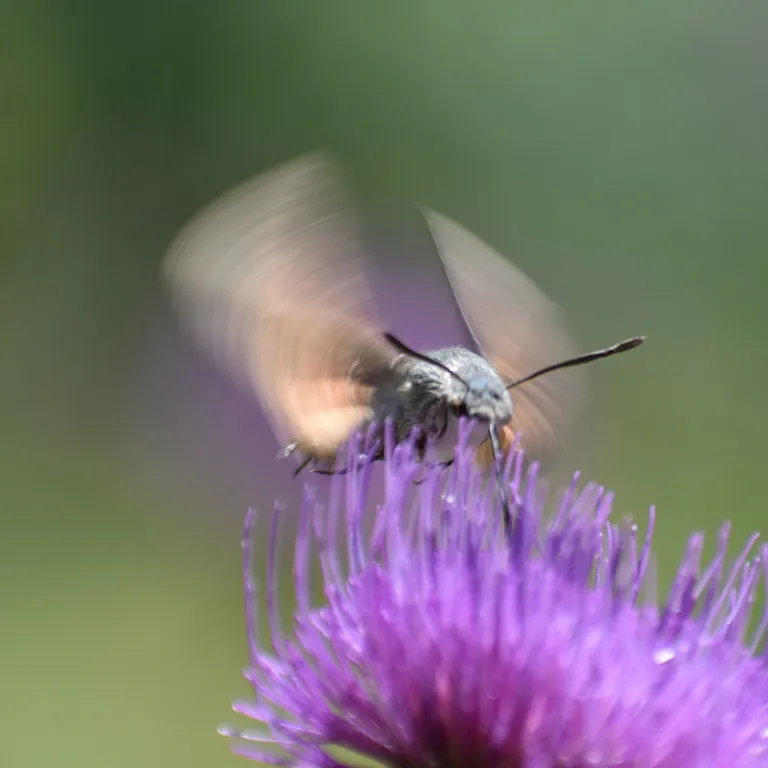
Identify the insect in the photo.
Macroglossum stellatarum
